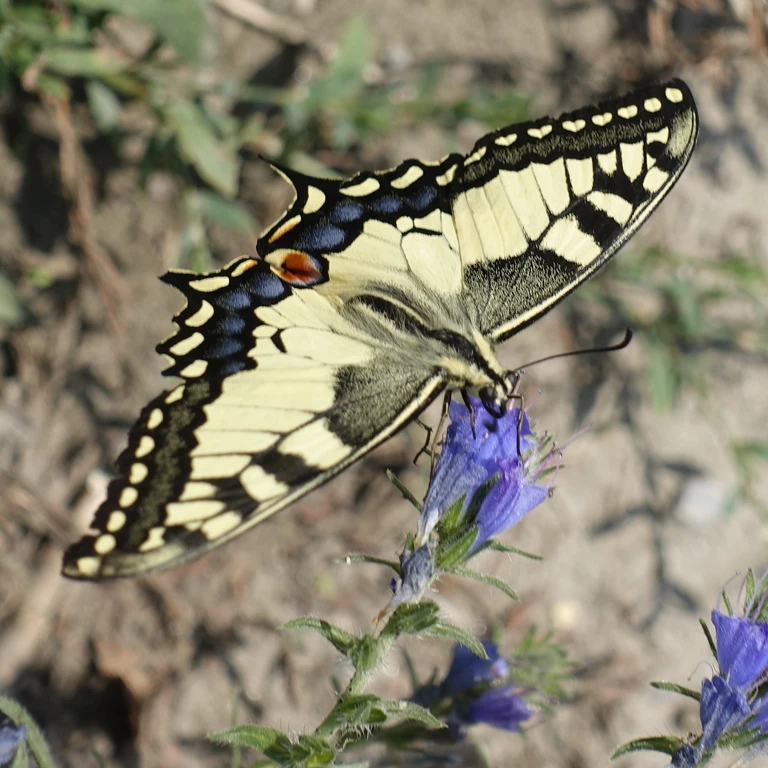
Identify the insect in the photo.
Papilio machaon
